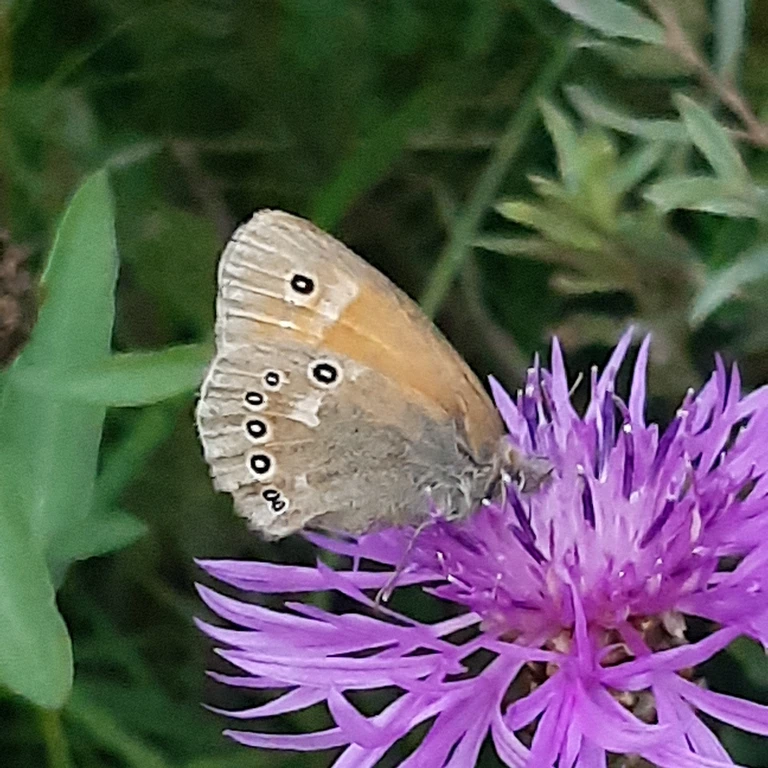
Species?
Coenonympha tullia
